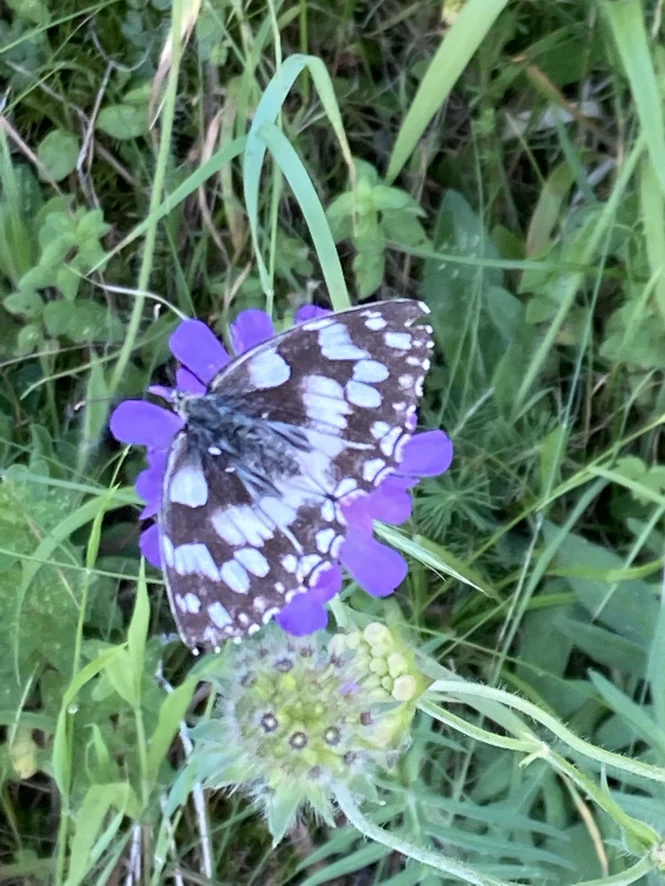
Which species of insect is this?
Melanargia galathea
